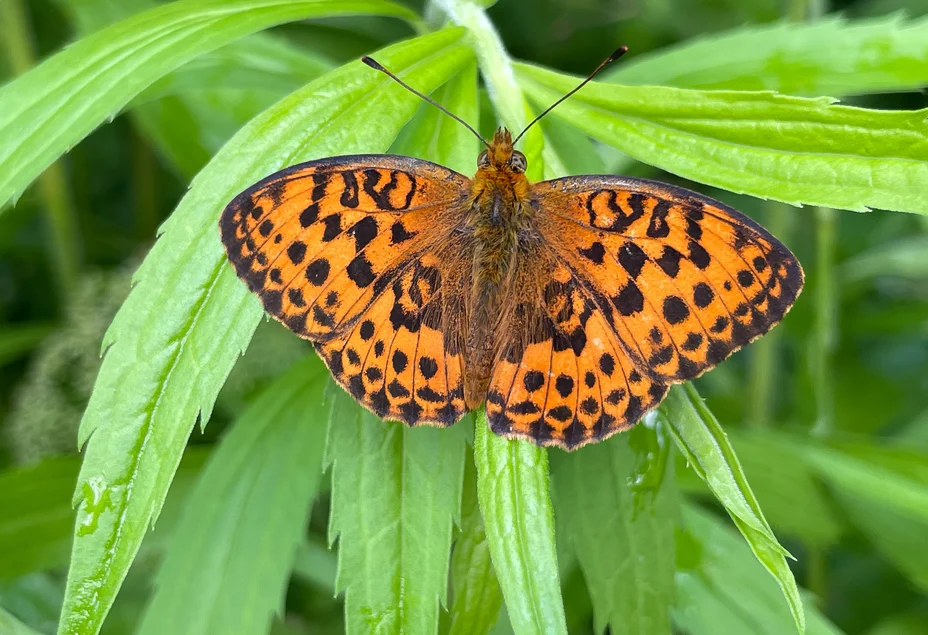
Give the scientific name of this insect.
Brenthis daphne
